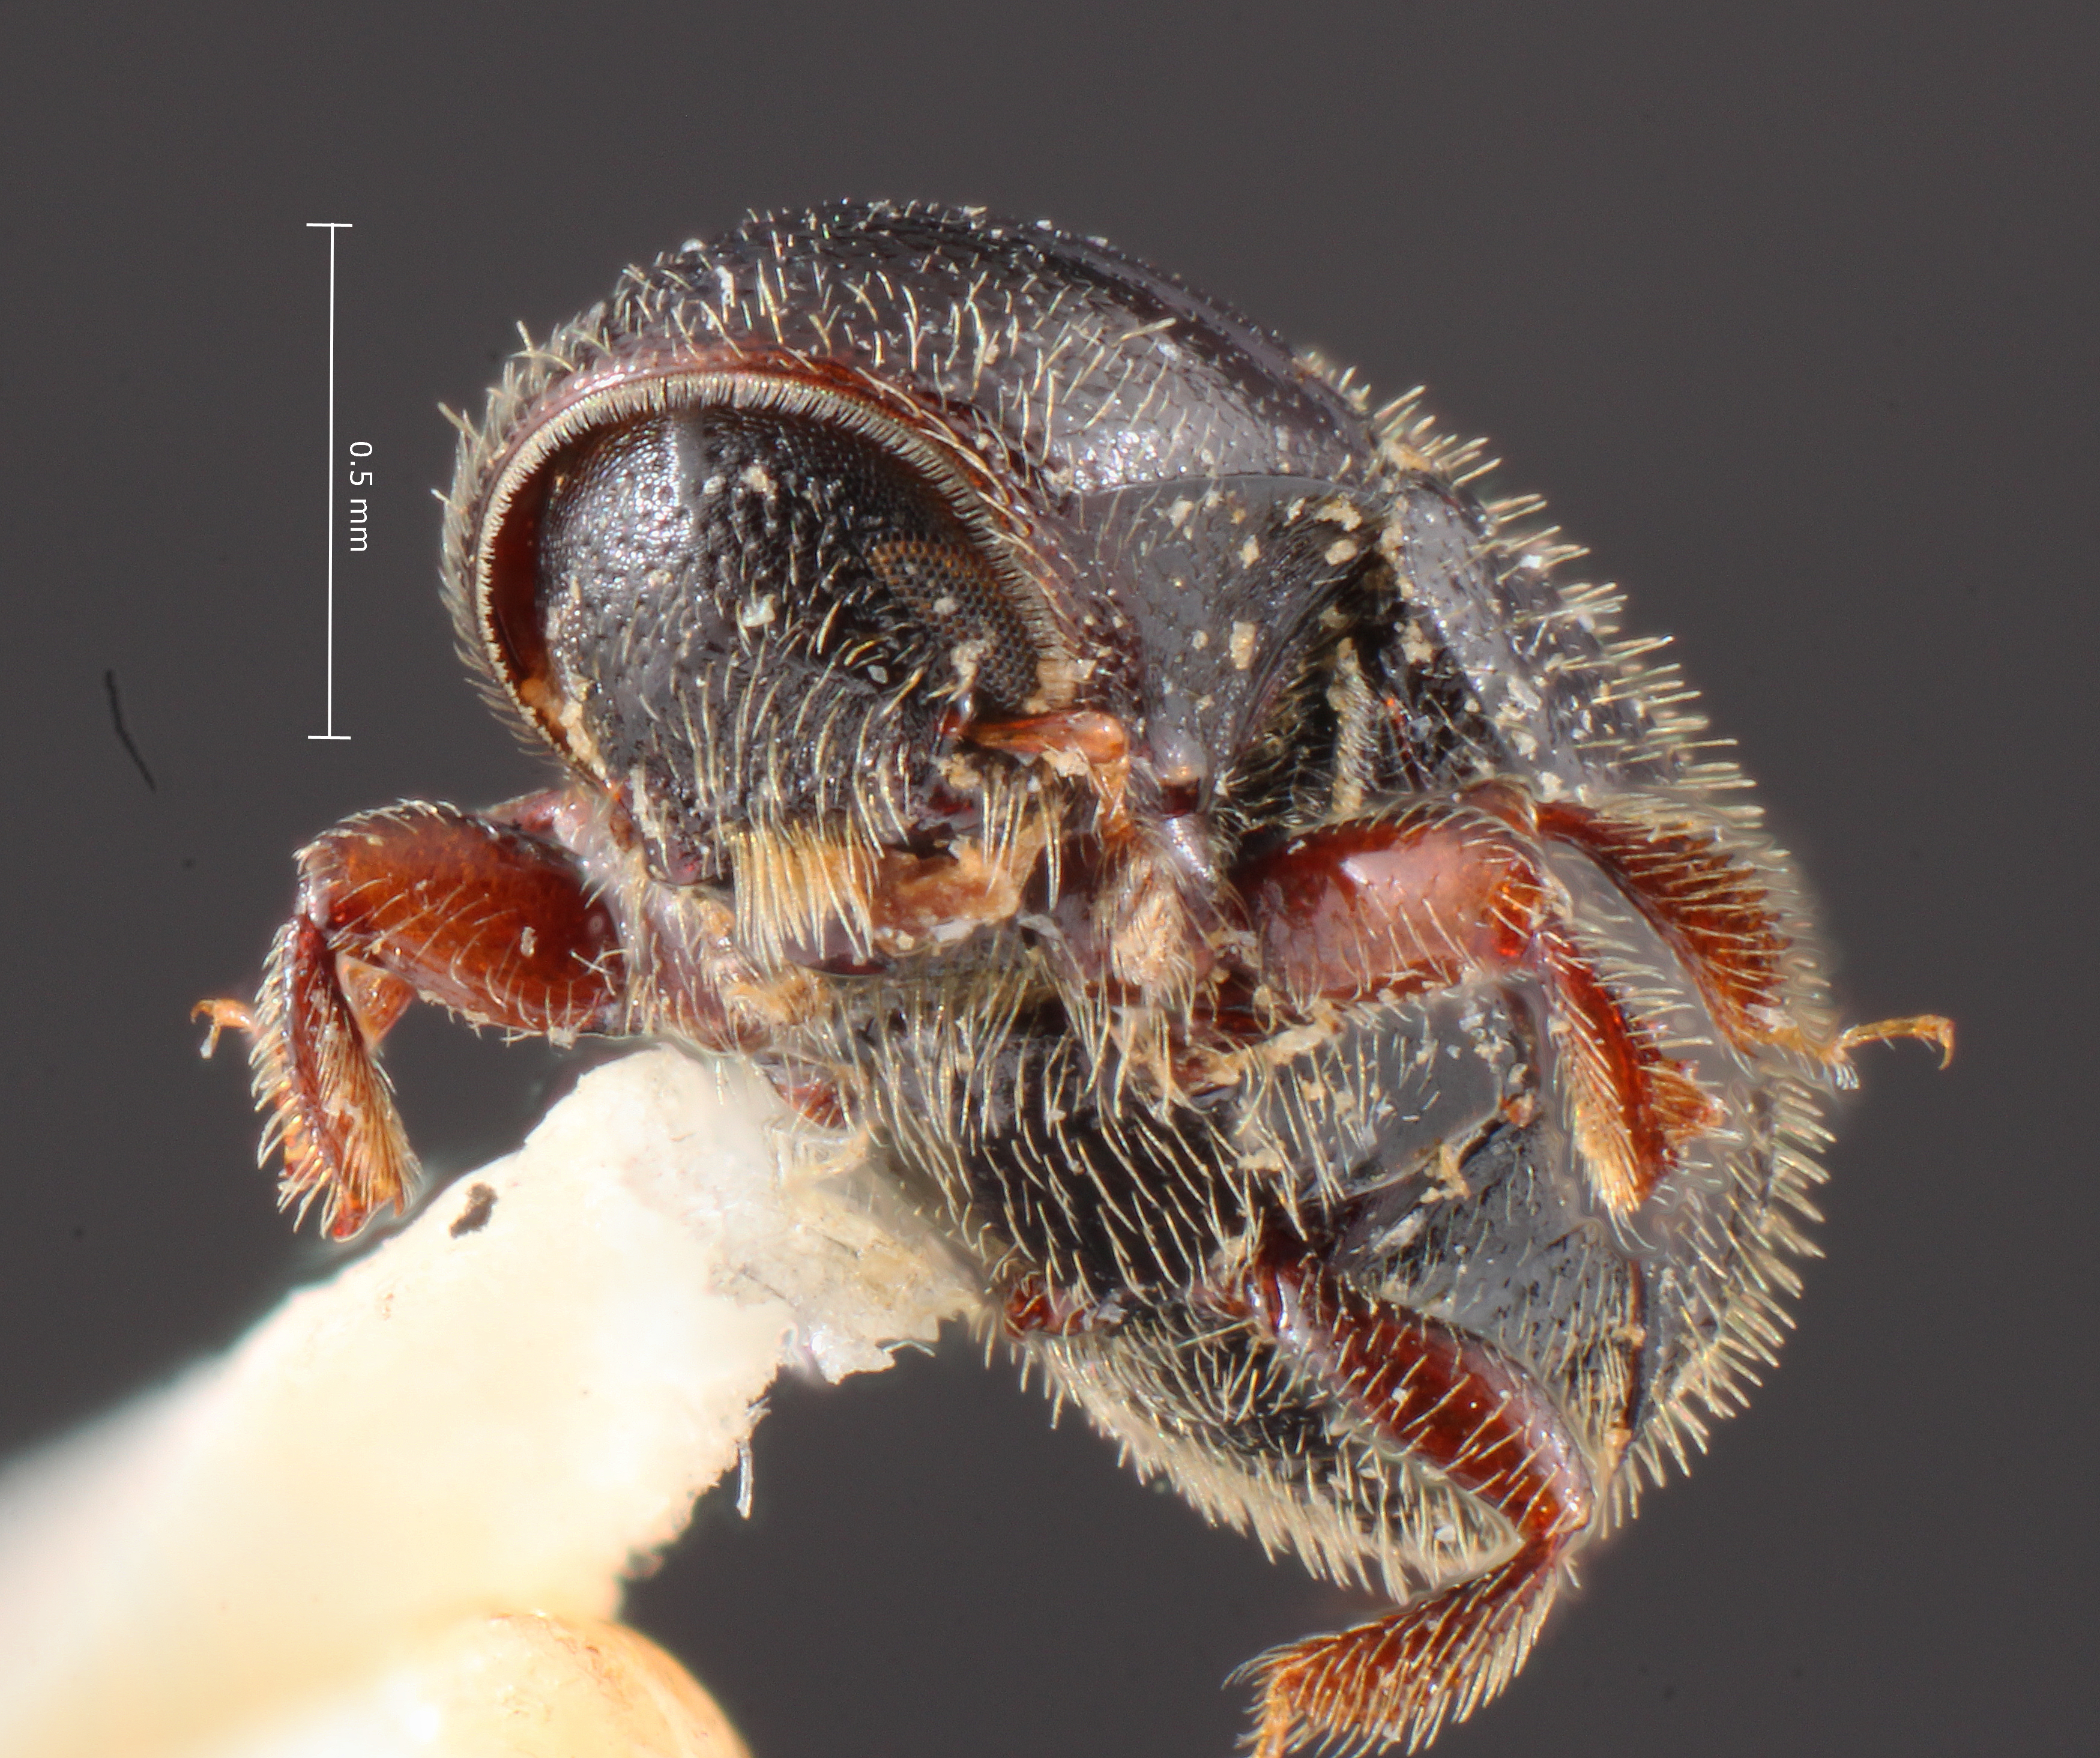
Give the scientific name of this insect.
Prionosceles ingae
